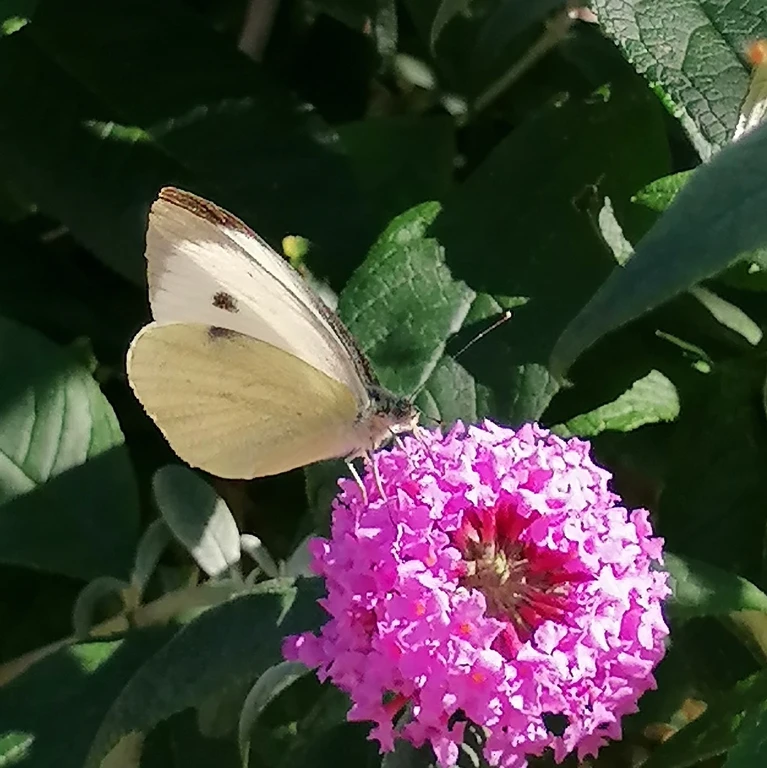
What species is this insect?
Pieris brassicae
